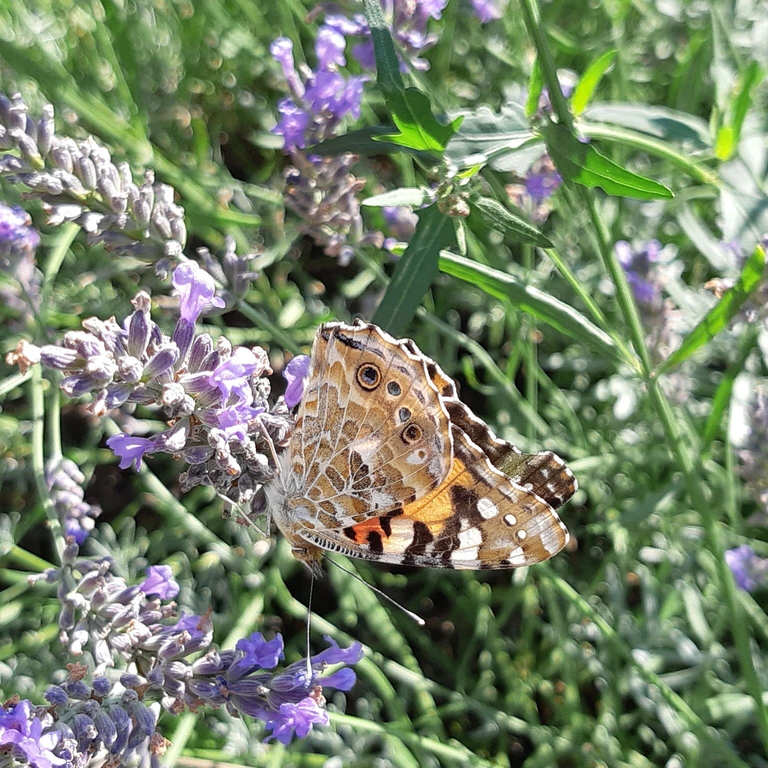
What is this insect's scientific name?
Vanessa cardui
